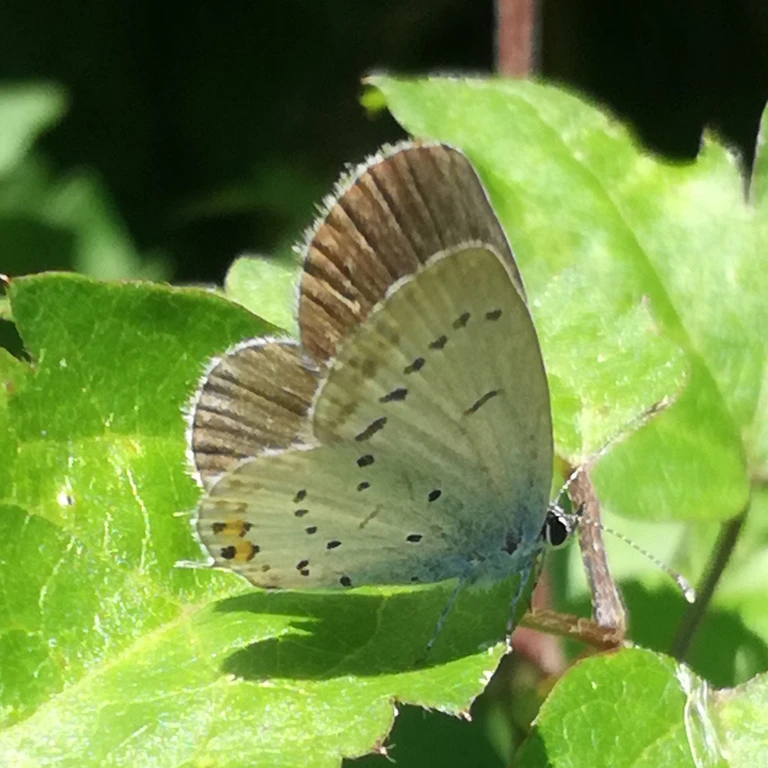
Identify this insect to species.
Cupido argiades (also Elkalyce argiades)
